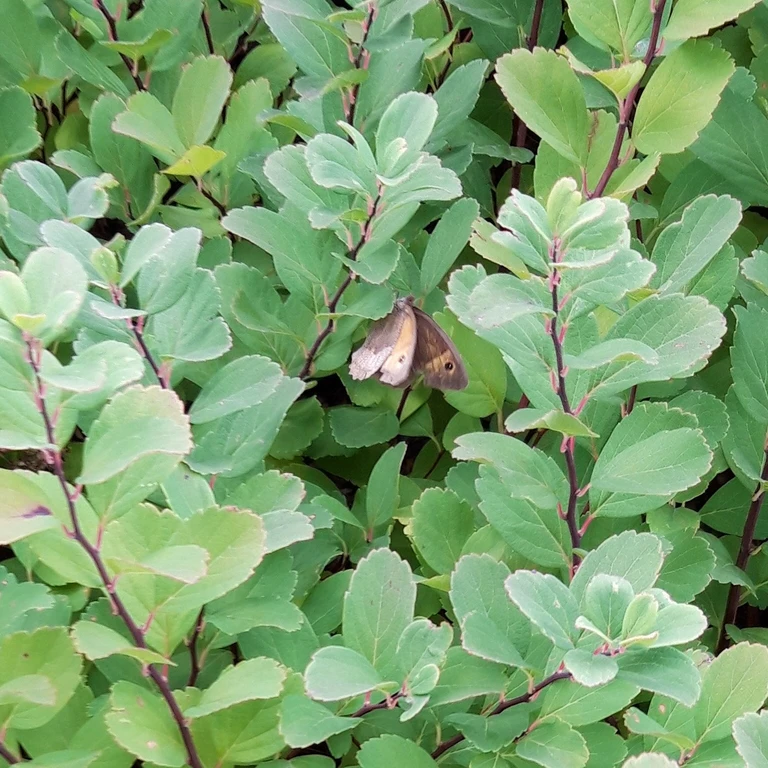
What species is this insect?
Maniola jurtina
